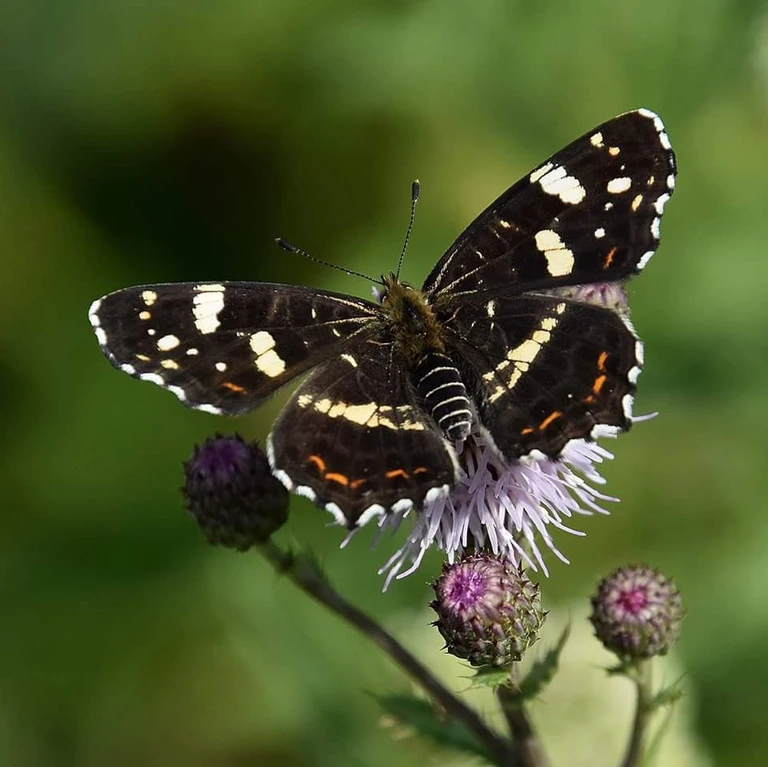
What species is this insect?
Araschnia levana
